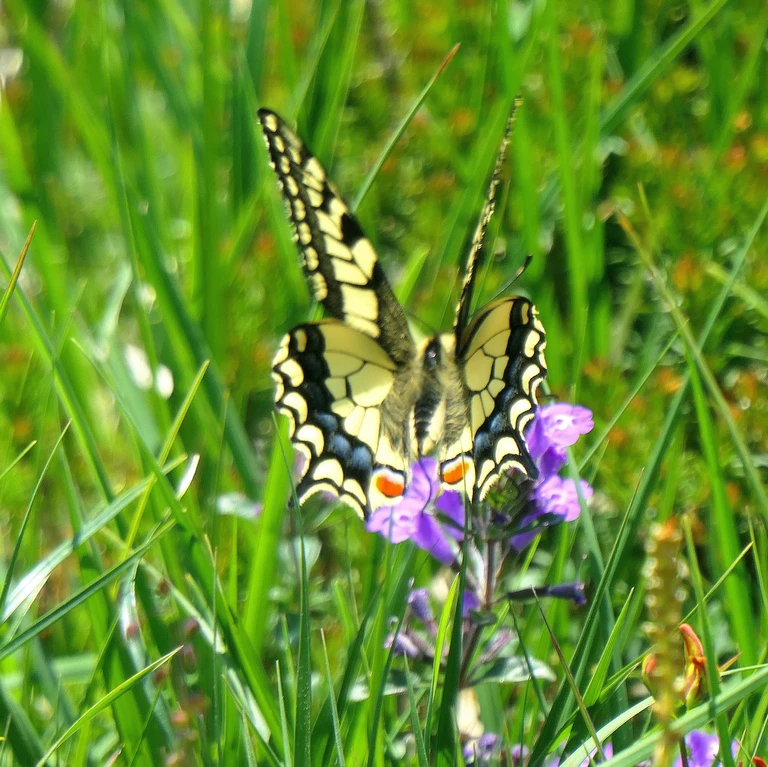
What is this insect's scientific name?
Papilio machaon
